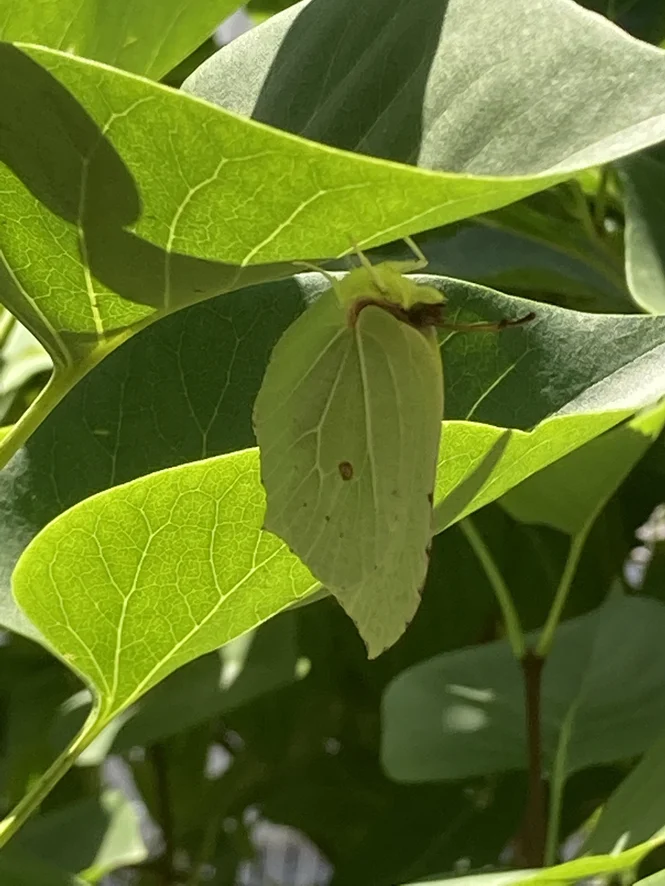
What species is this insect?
Gonepteryx rhamni
